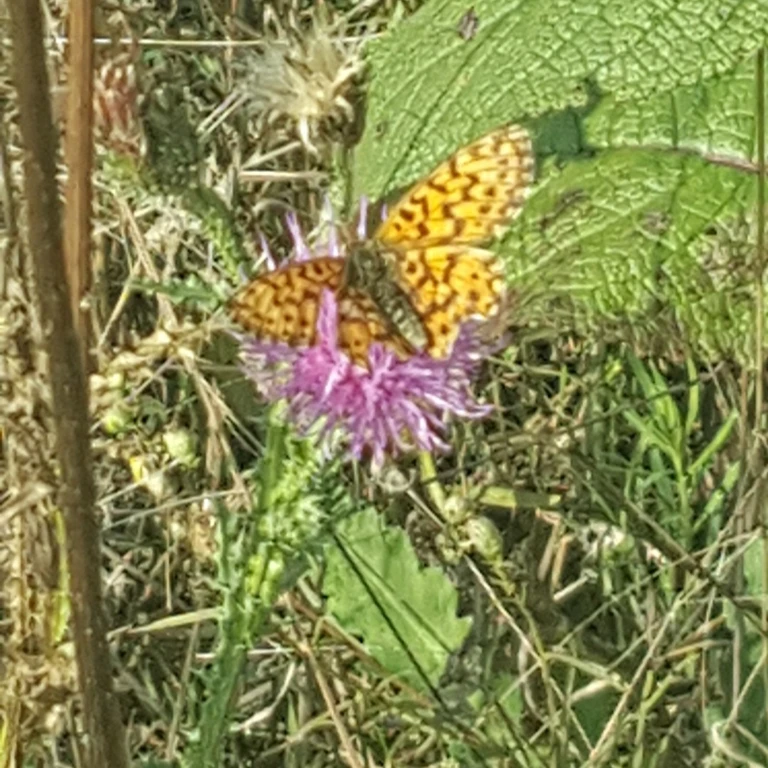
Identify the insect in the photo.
Boloria dia
